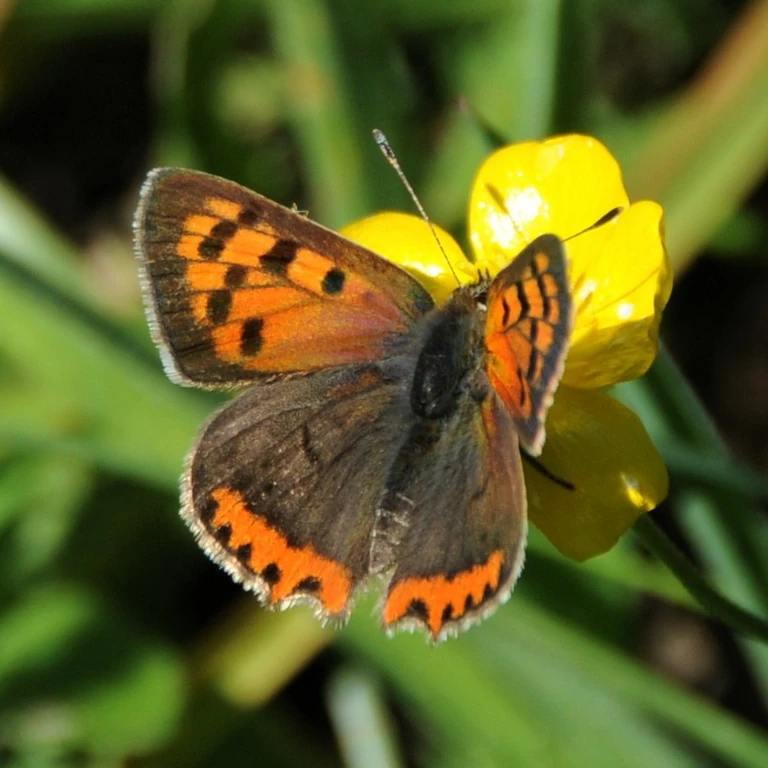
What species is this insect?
Lycaena phlaeas
